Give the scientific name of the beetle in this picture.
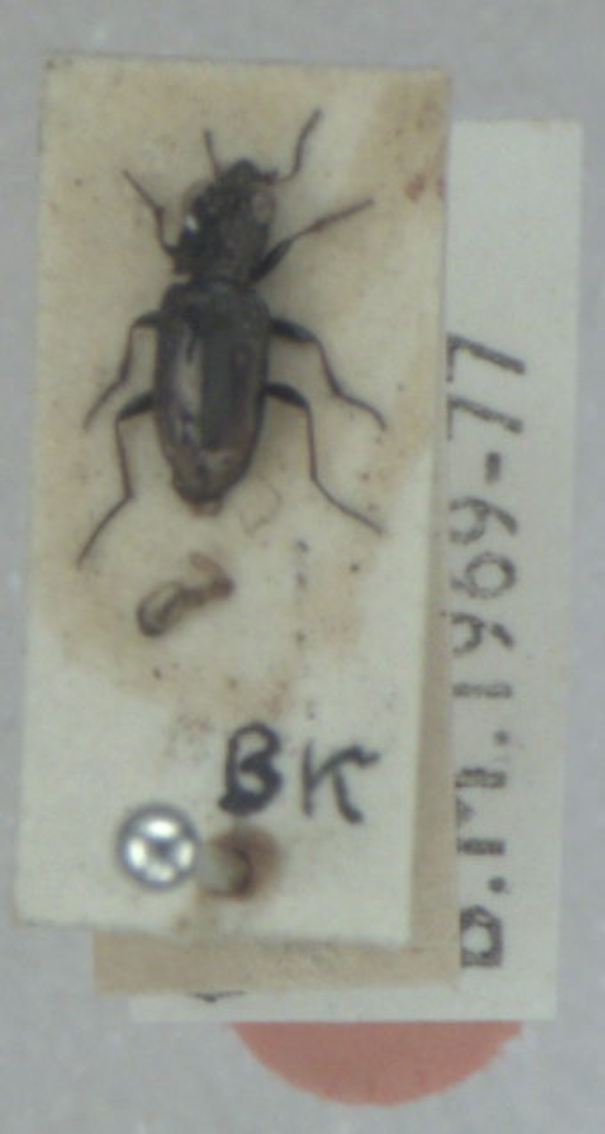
Notiophilus biguttatus
